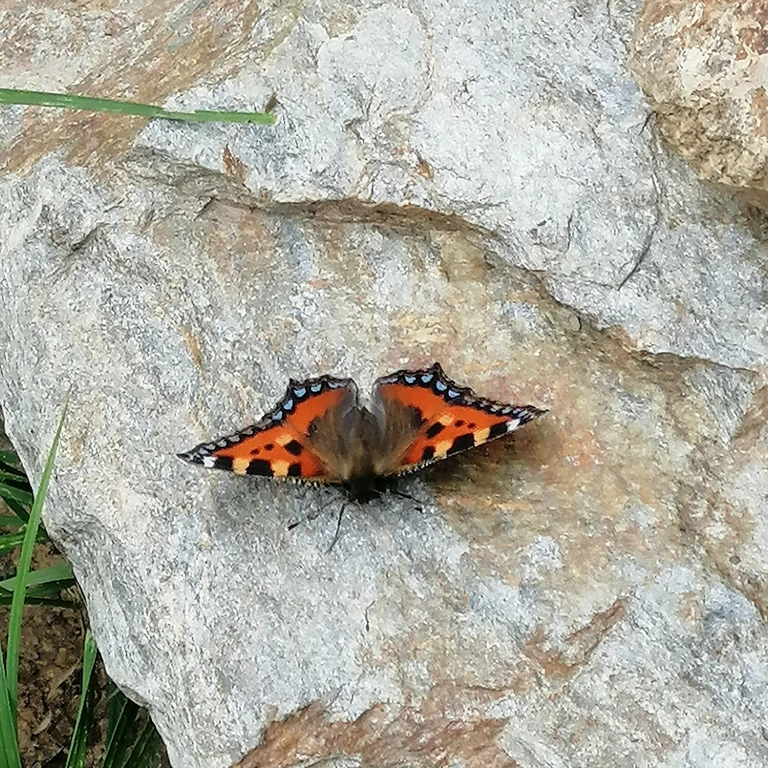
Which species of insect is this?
Aglais urticae
